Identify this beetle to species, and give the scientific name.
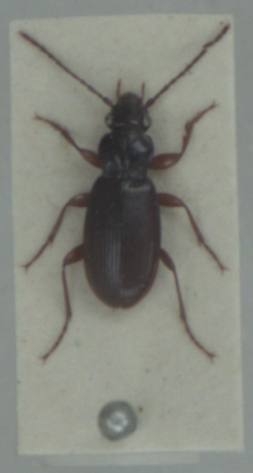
Patrobus atrorufus
